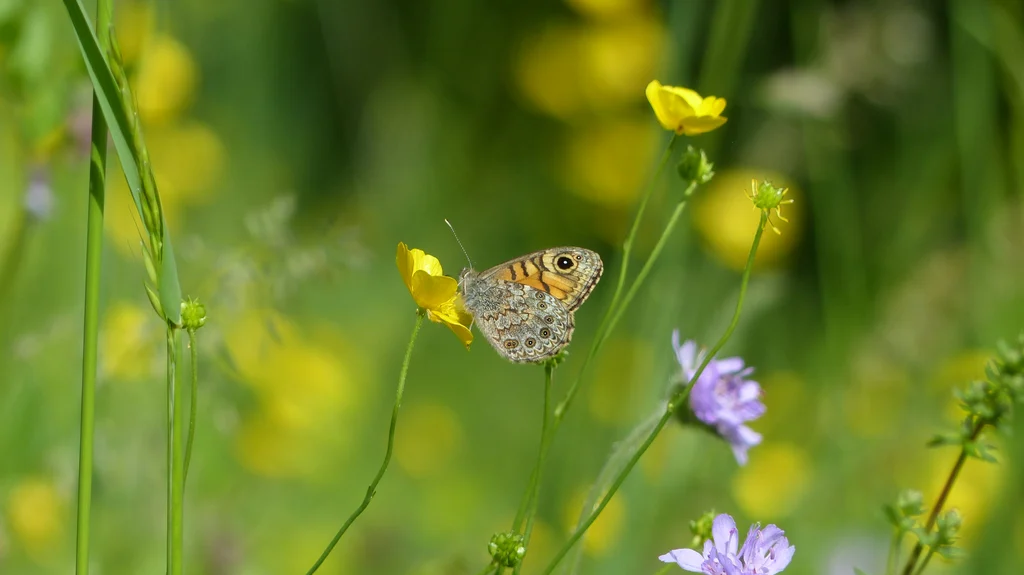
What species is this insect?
Lasiommata megera (also Pararge megera)
